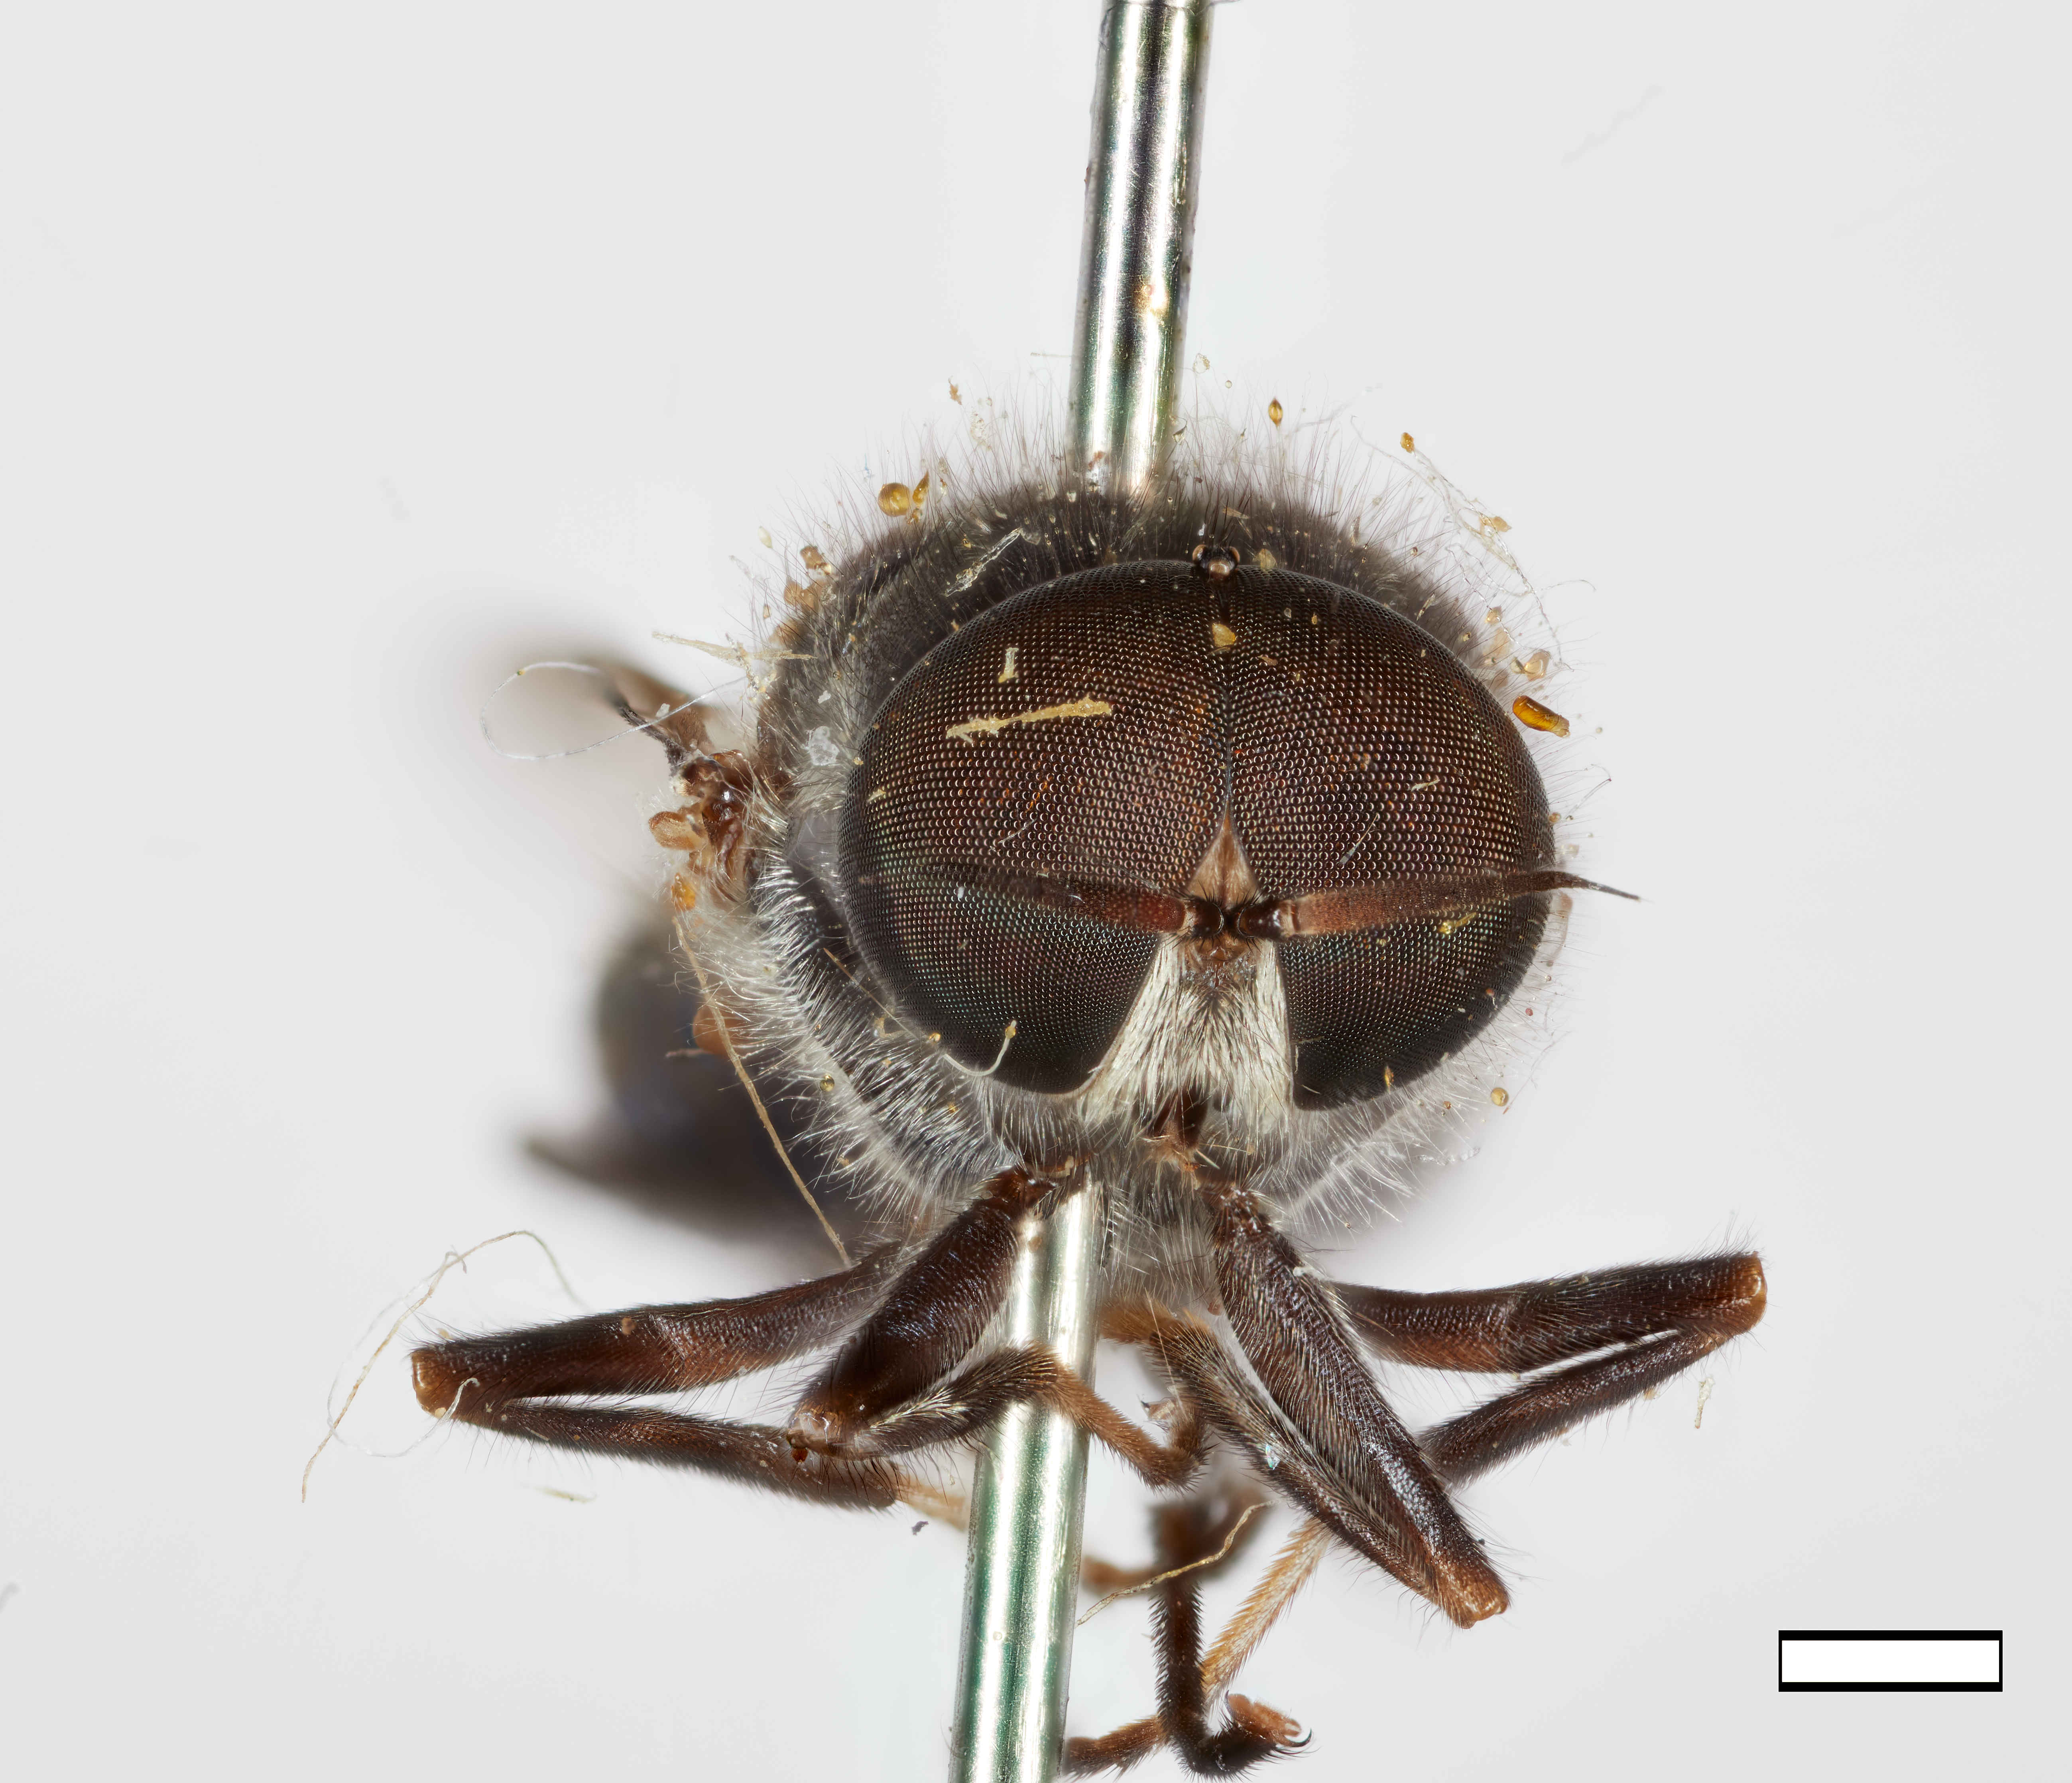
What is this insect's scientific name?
Cyphomyia dominicana
